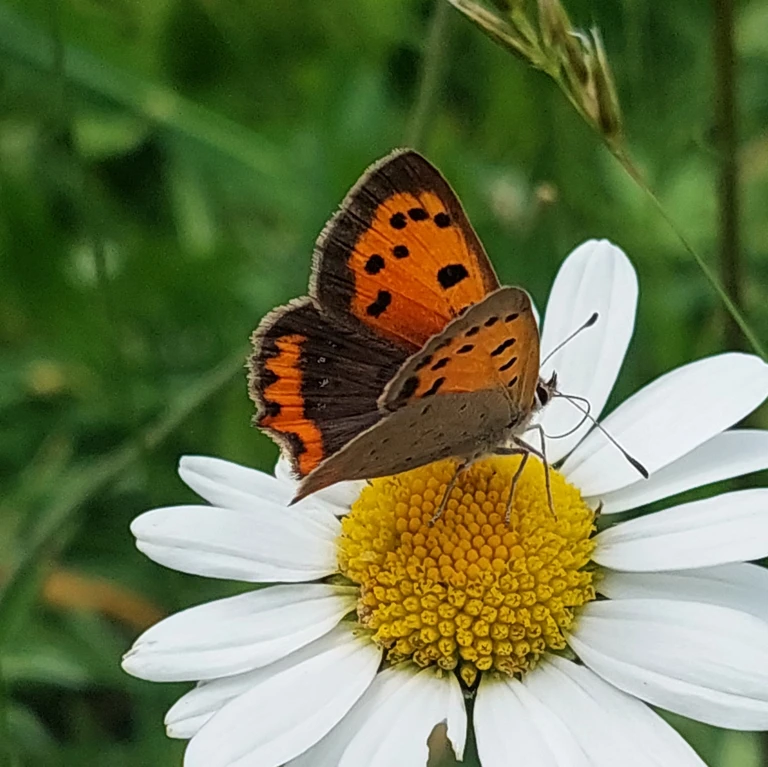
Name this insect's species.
Lycaena phlaeas
